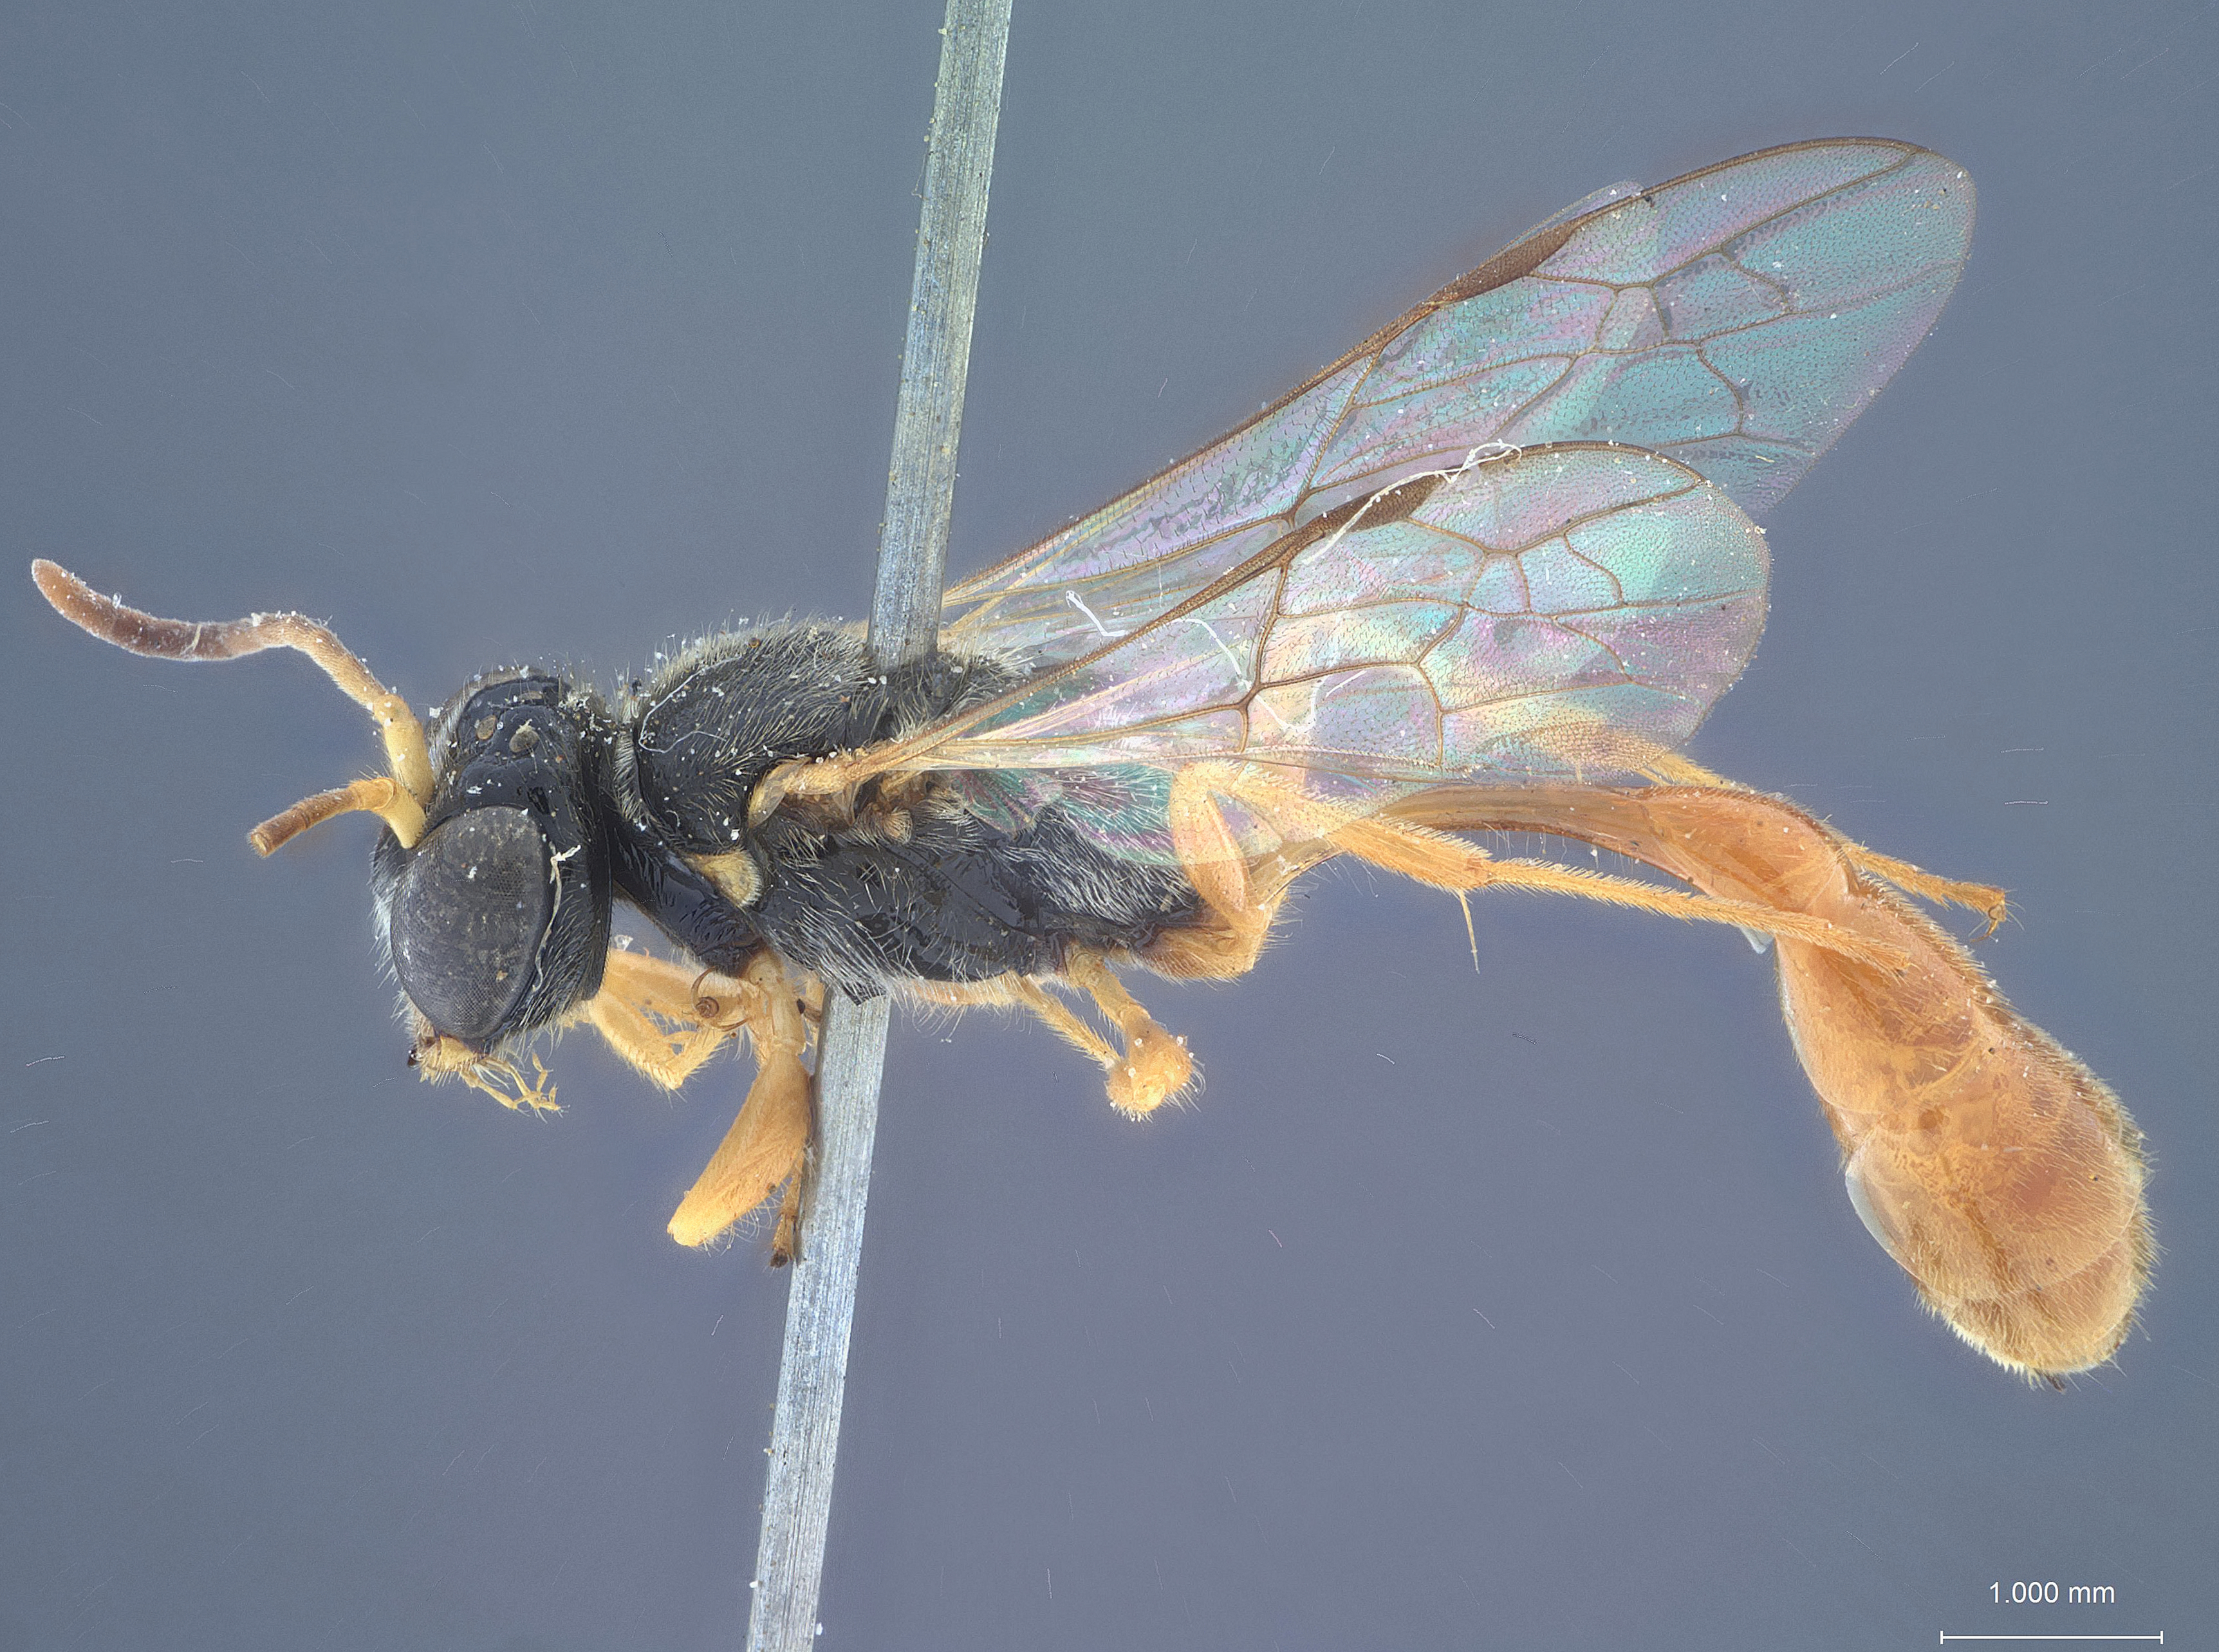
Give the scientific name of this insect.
Diodontus phillipinensis
